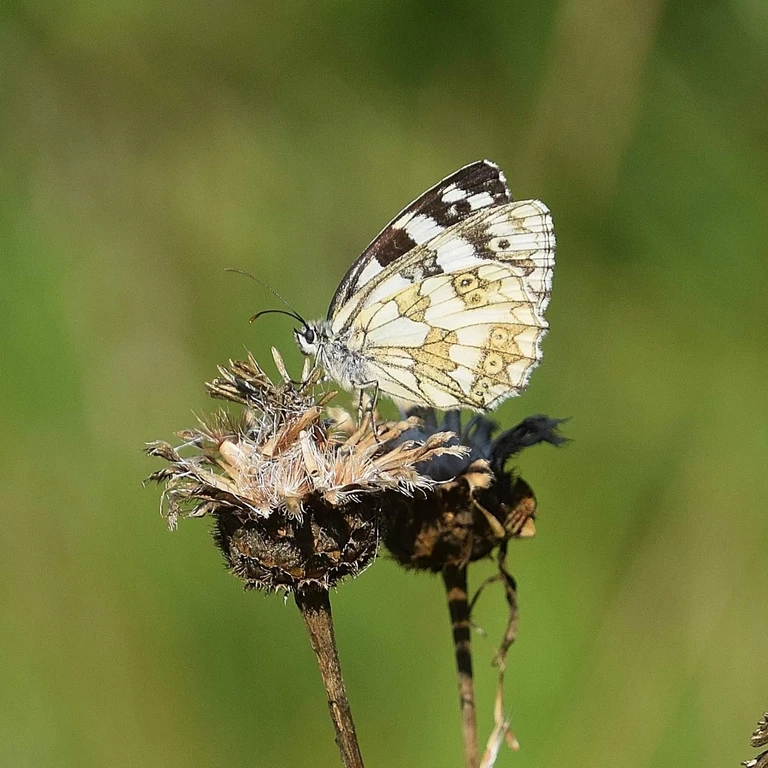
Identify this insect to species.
Melanargia galathea
